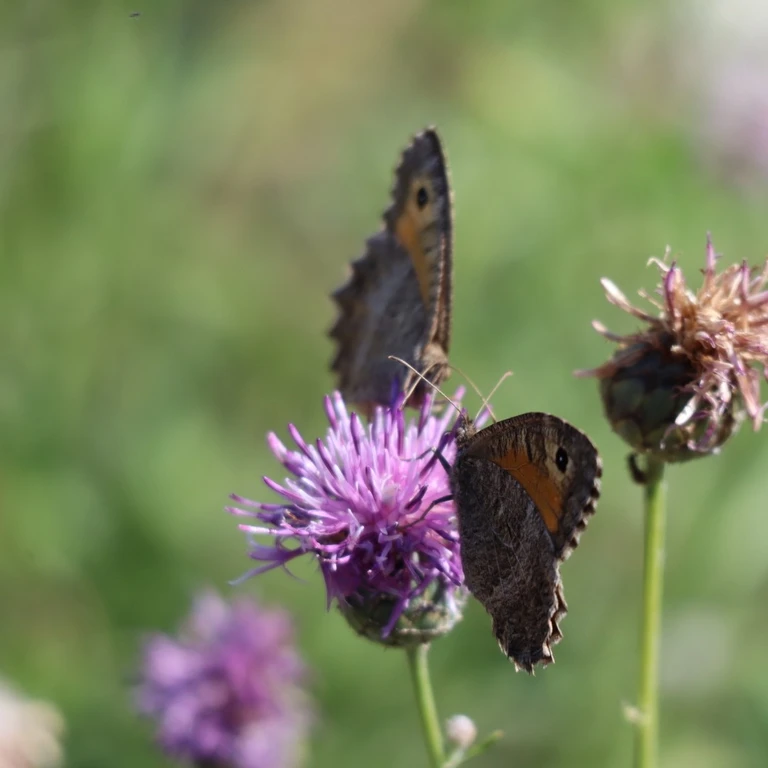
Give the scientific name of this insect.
Arethusana arethusa
